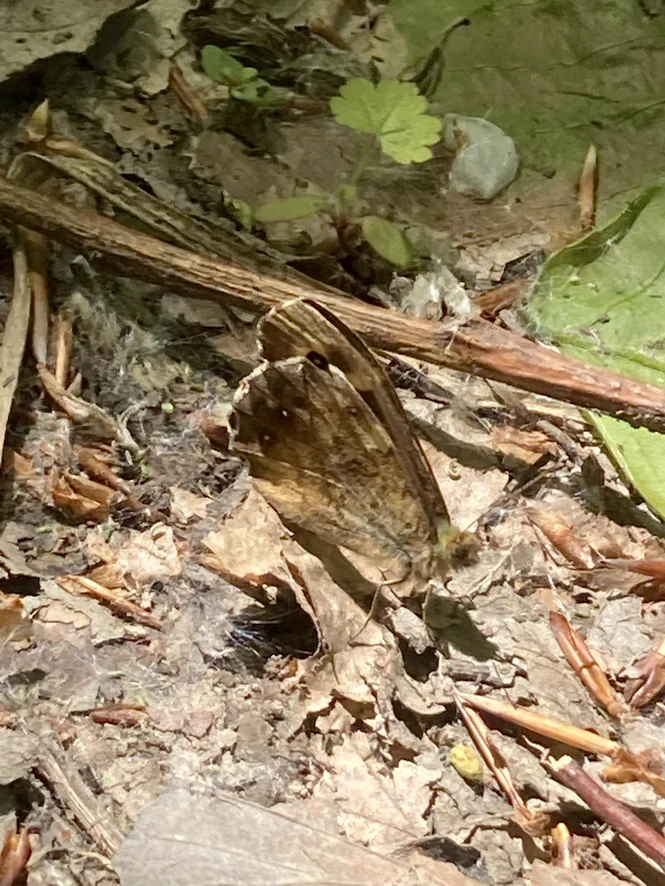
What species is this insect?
Pararge aegeria
